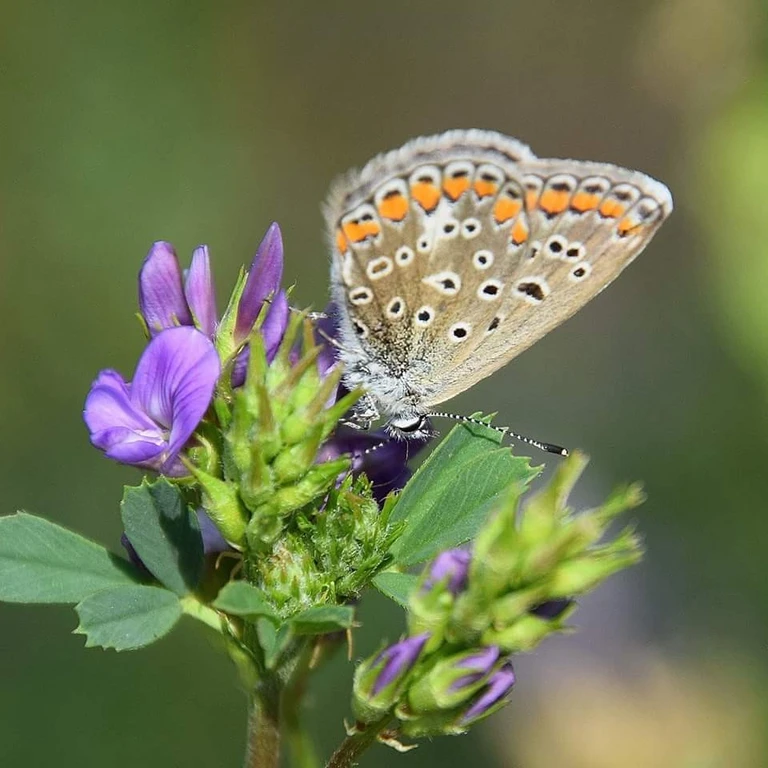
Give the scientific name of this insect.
Polyommatus icarus
